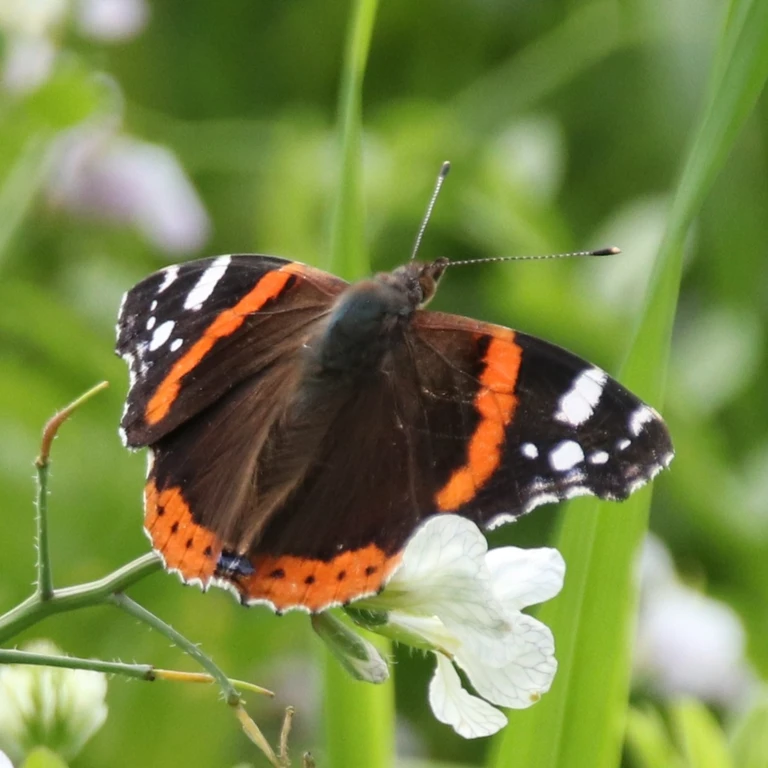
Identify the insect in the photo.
Vanessa atalanta
